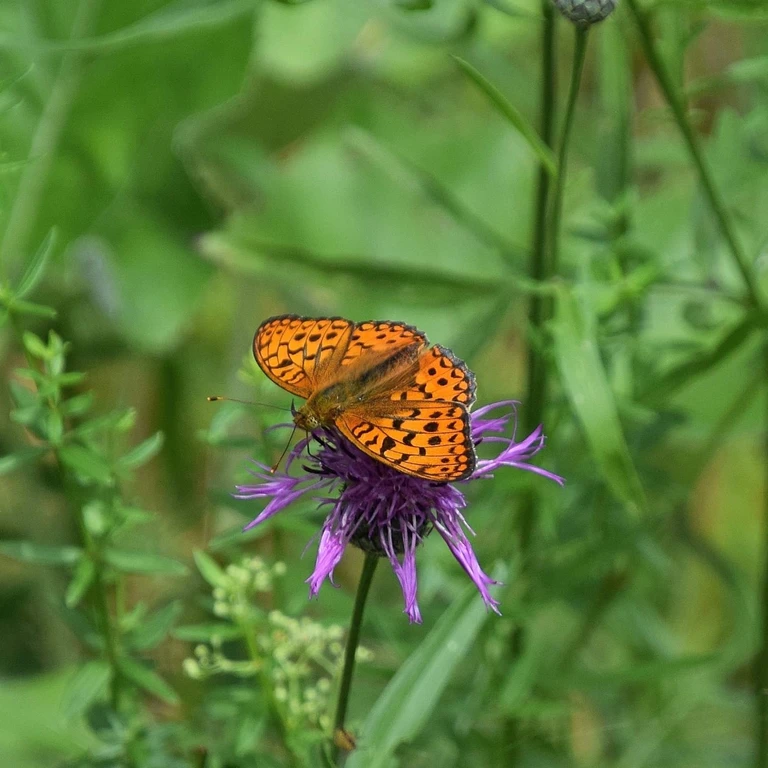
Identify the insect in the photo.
Fabriciana adippe
